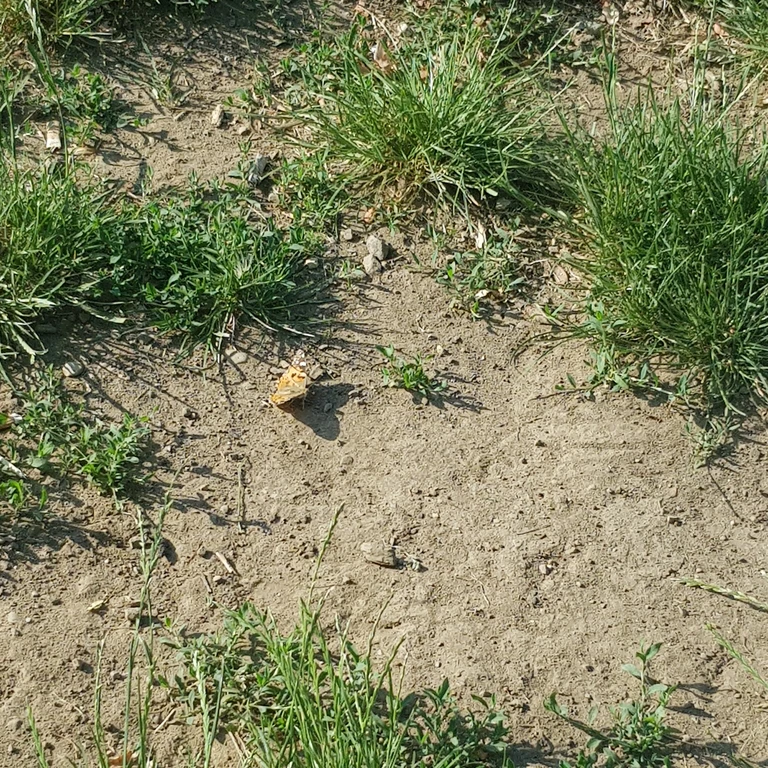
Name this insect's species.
Vanessa cardui
